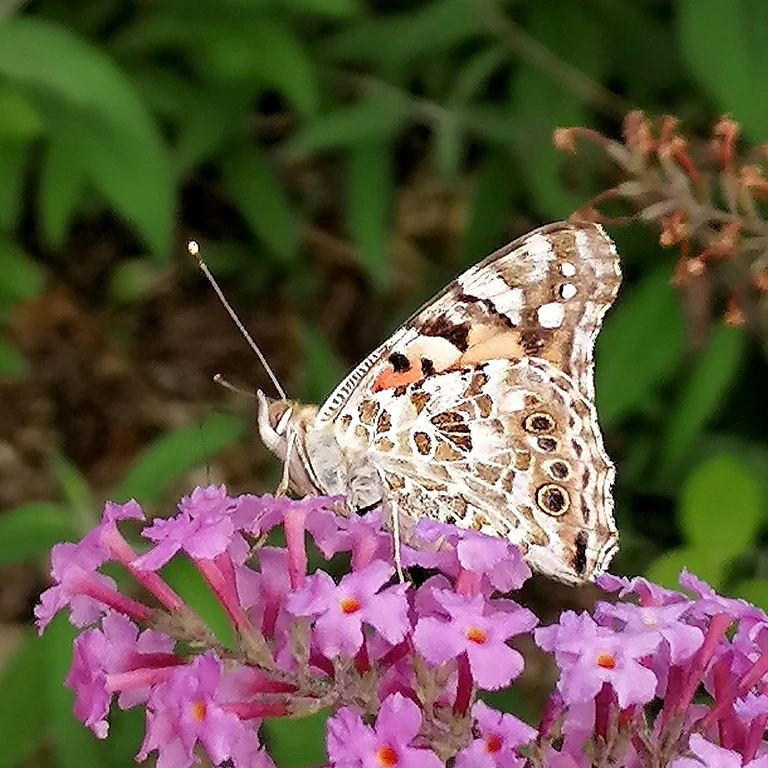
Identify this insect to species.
Vanessa cardui
